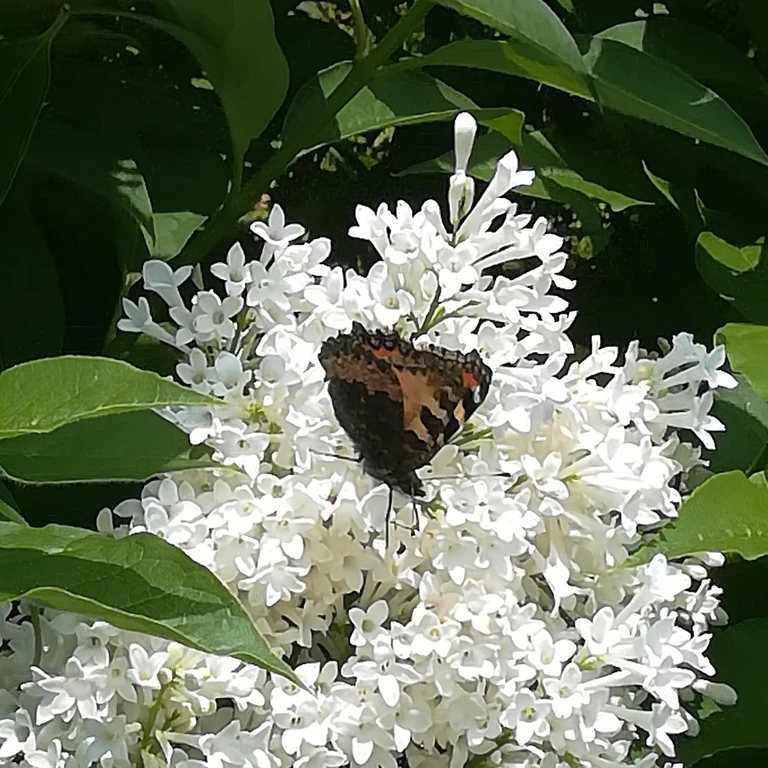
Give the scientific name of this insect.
Aglais urticae
